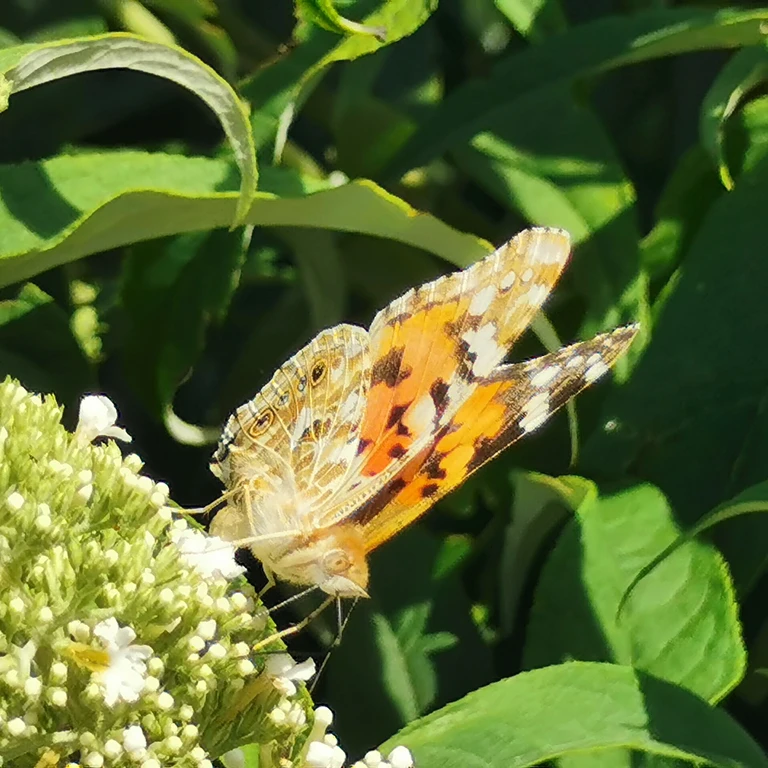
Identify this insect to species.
Vanessa cardui
